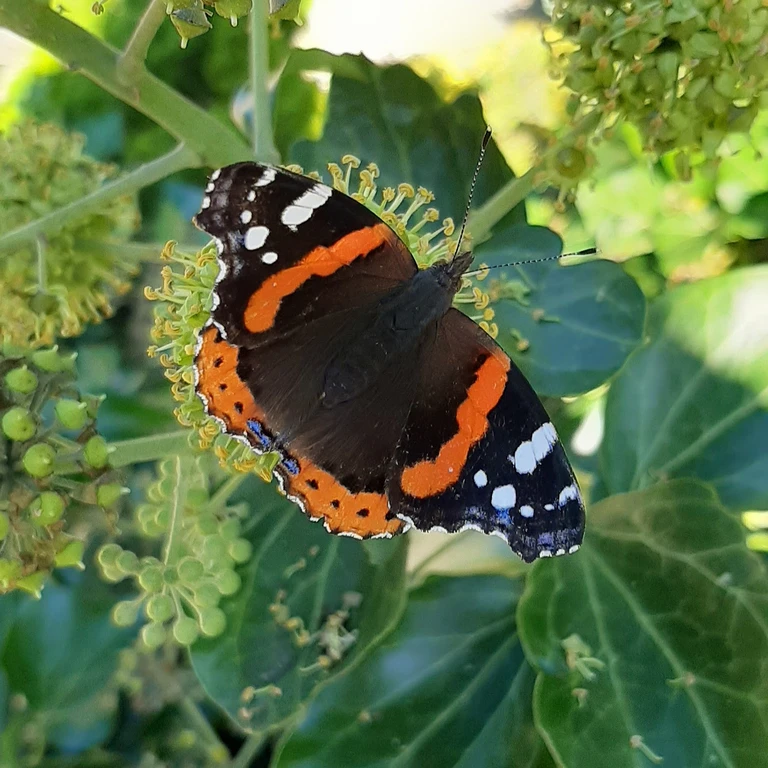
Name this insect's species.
Vanessa atalanta
